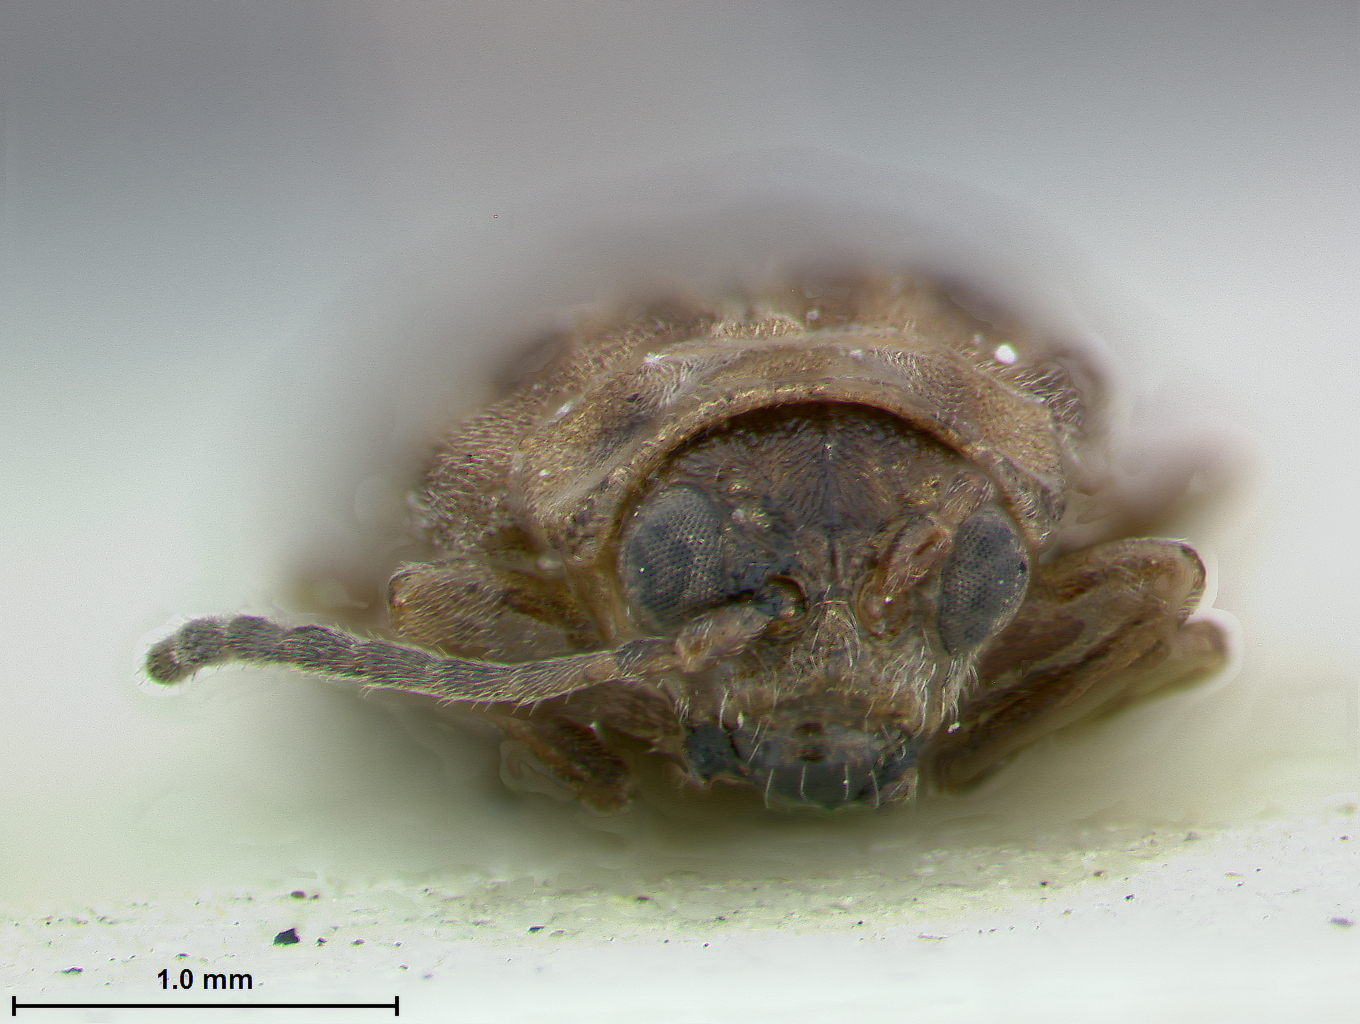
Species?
Galerucella brevicollis
